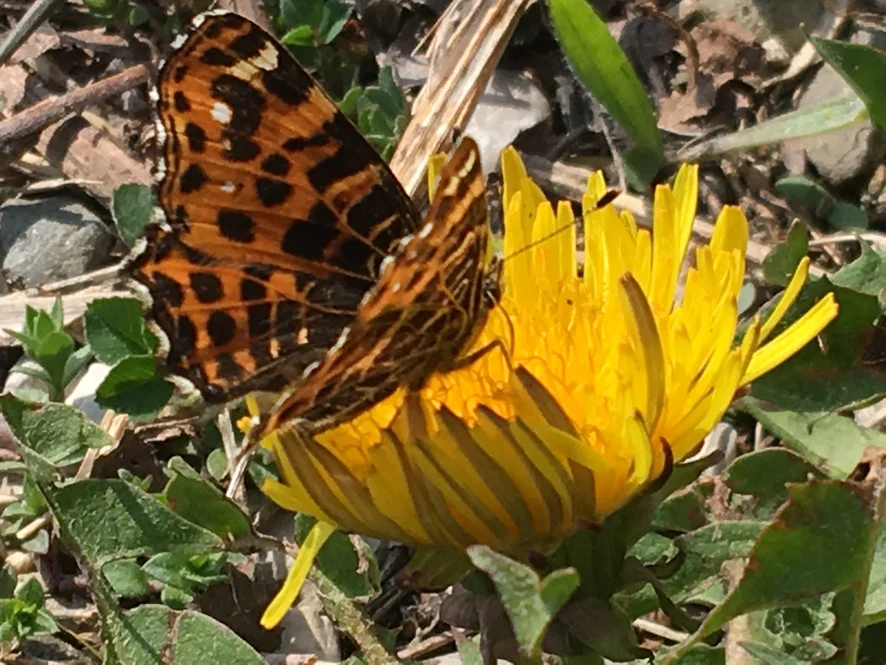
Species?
Araschnia levana
